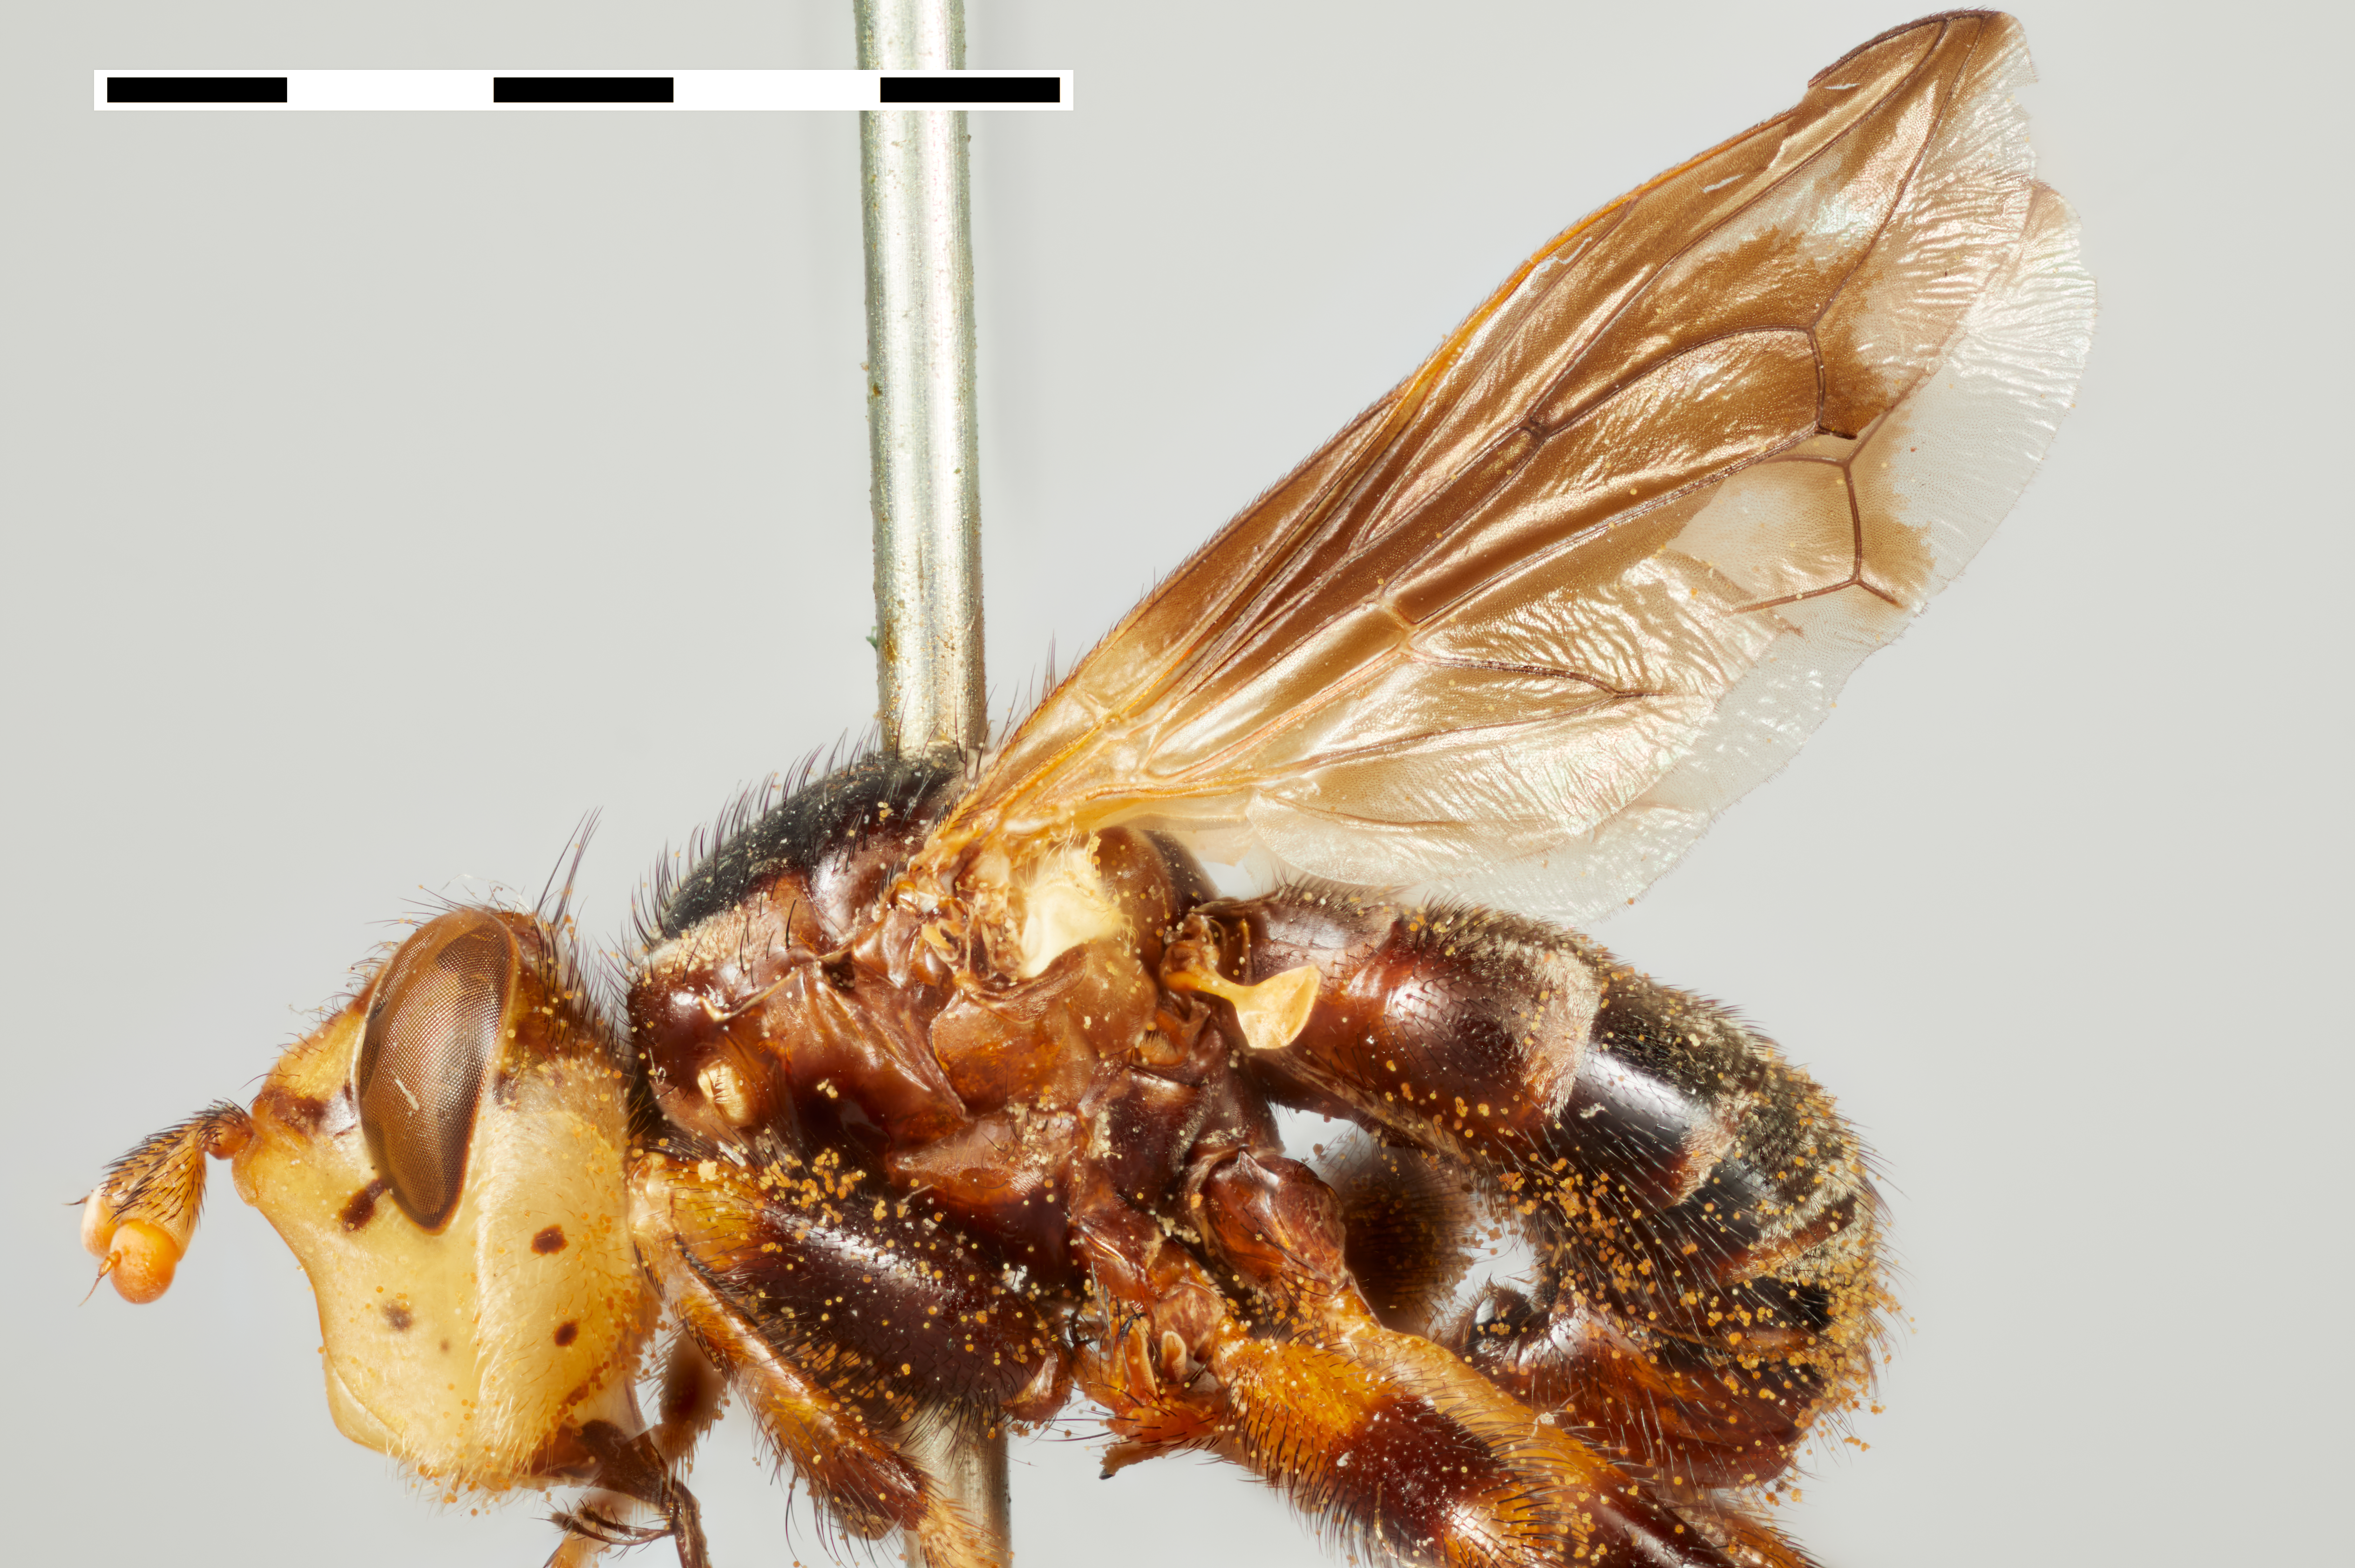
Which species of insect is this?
Myopa fenestrata
